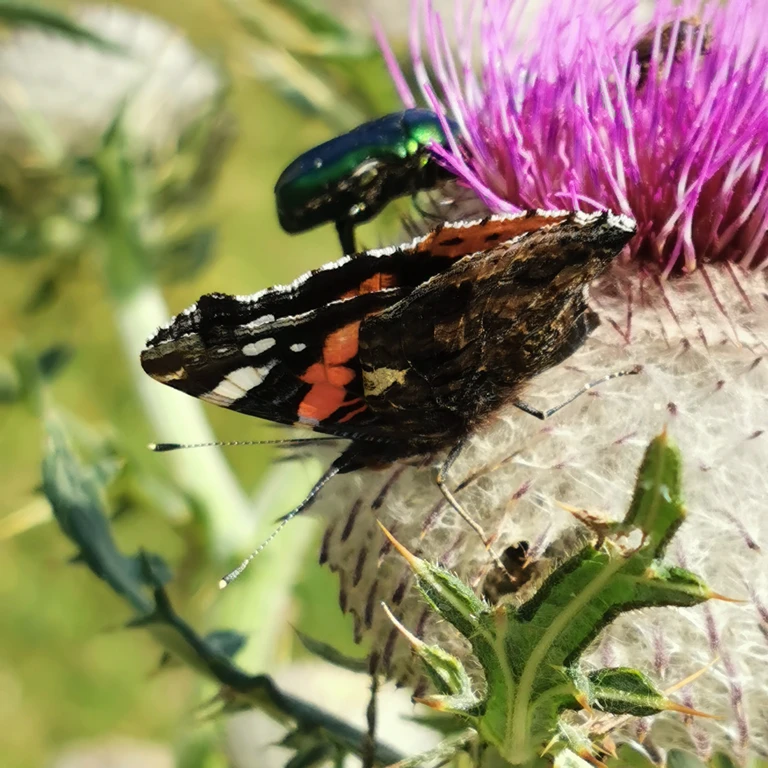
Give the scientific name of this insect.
Vanessa atalanta
